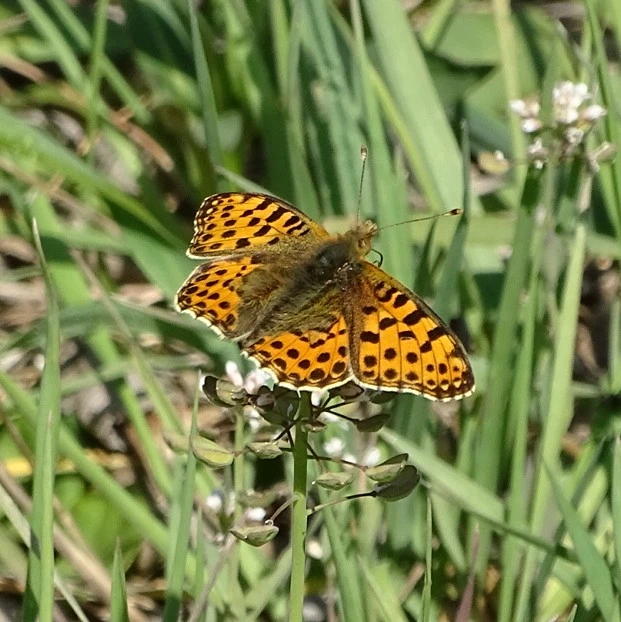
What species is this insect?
Issoria lathonia
